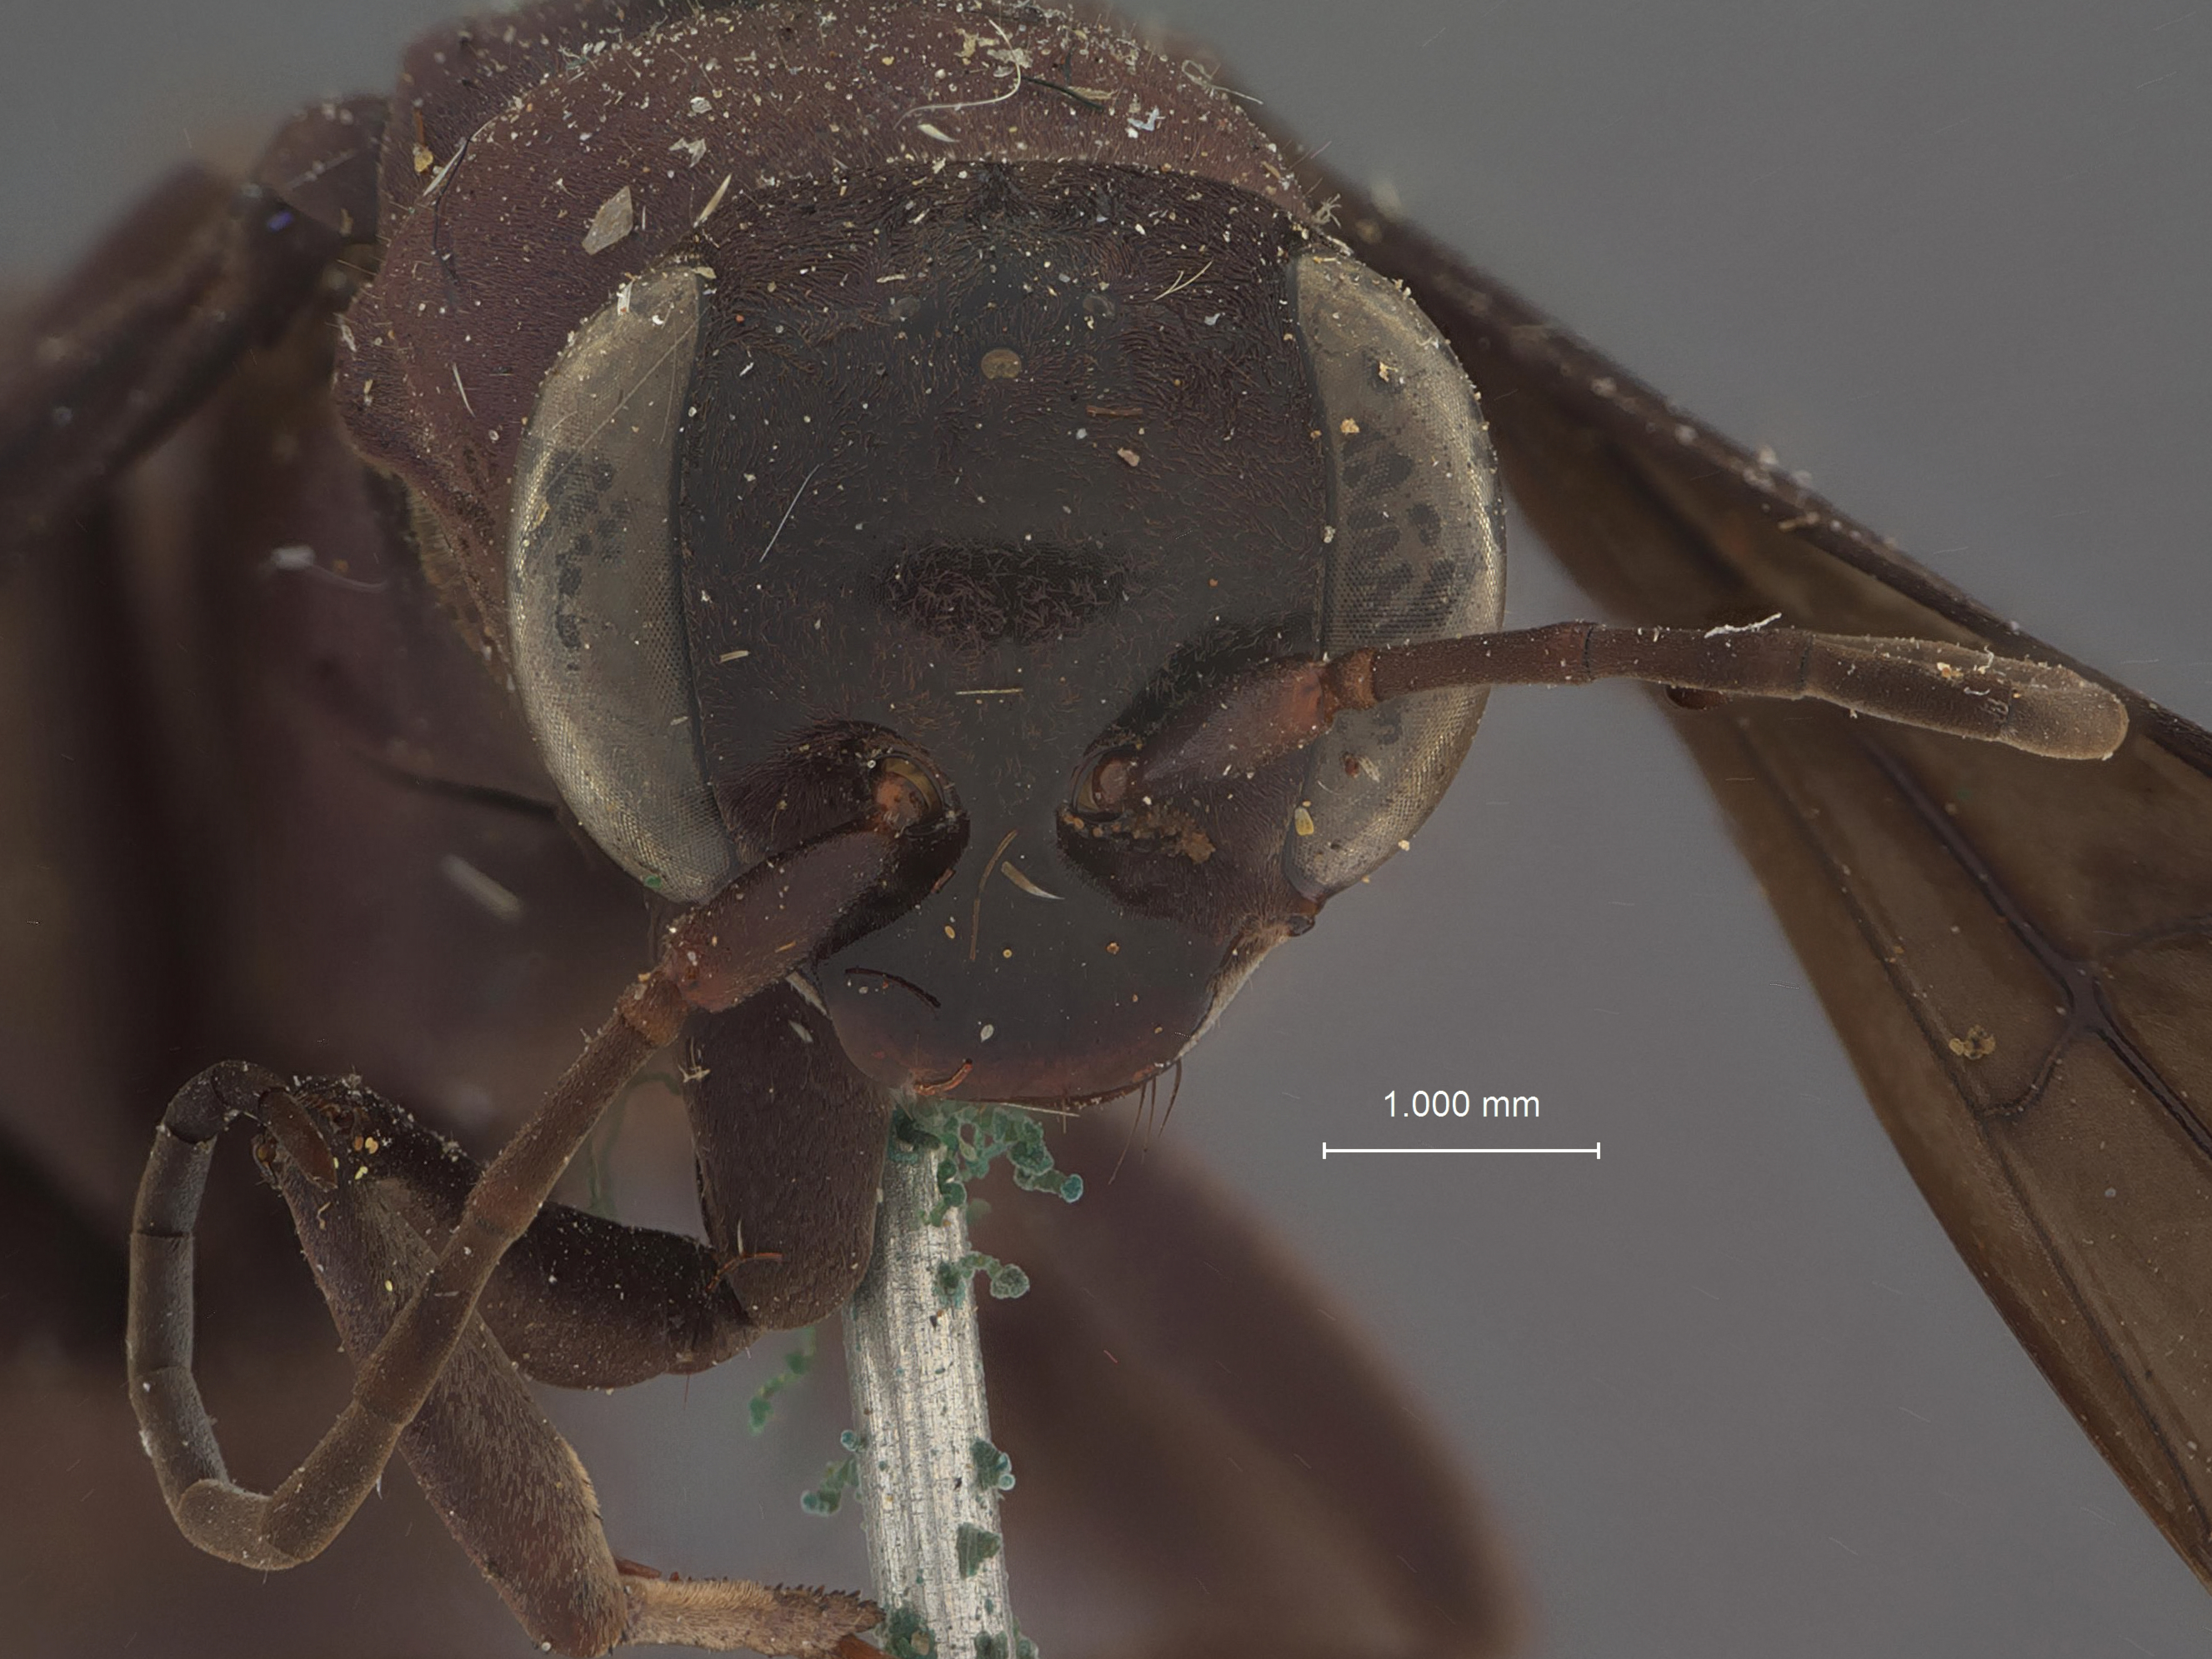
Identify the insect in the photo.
Psorthaspis morosa
